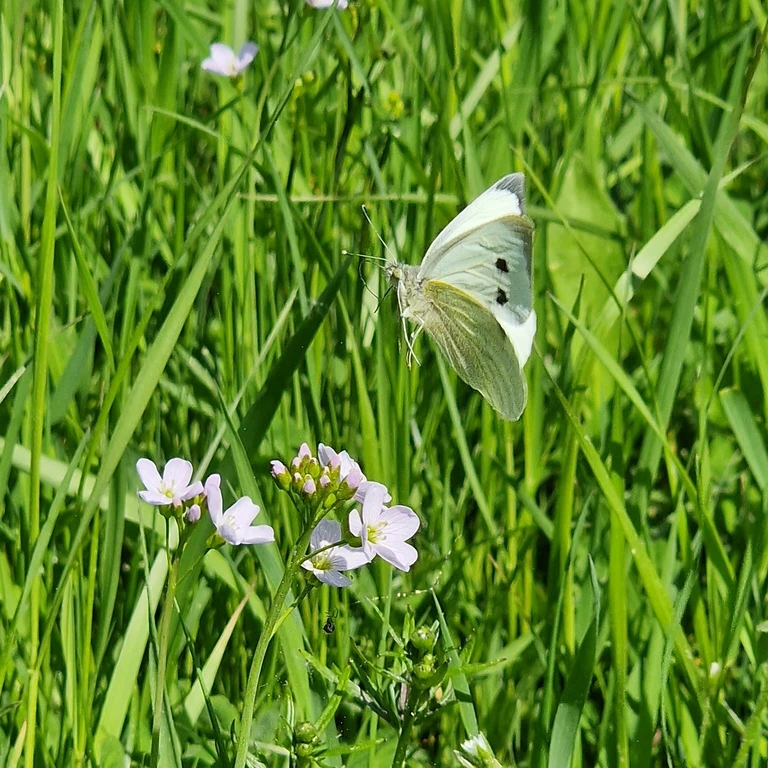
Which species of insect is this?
Pieris brassicae
